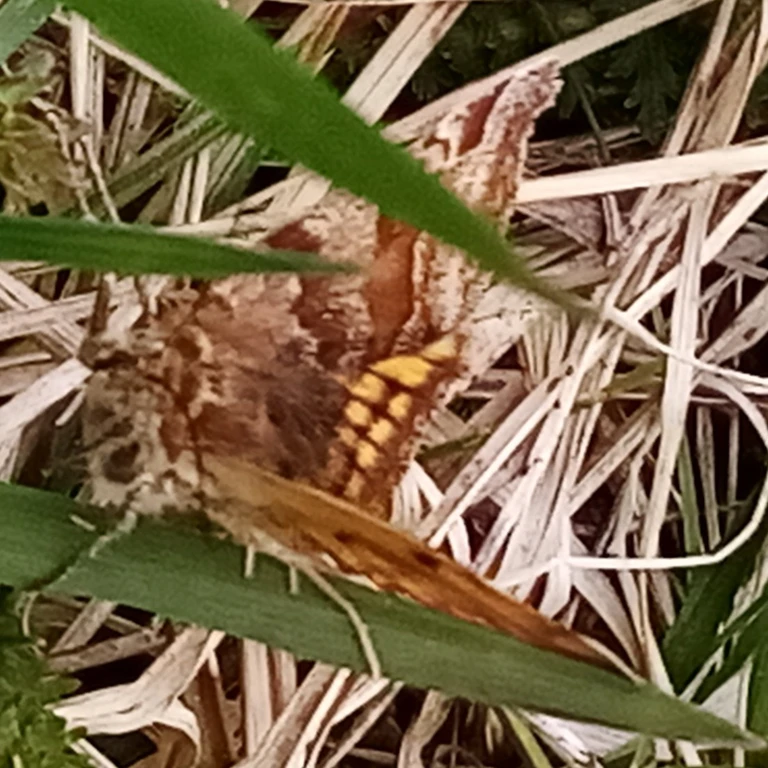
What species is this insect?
Euclidia glyphica
